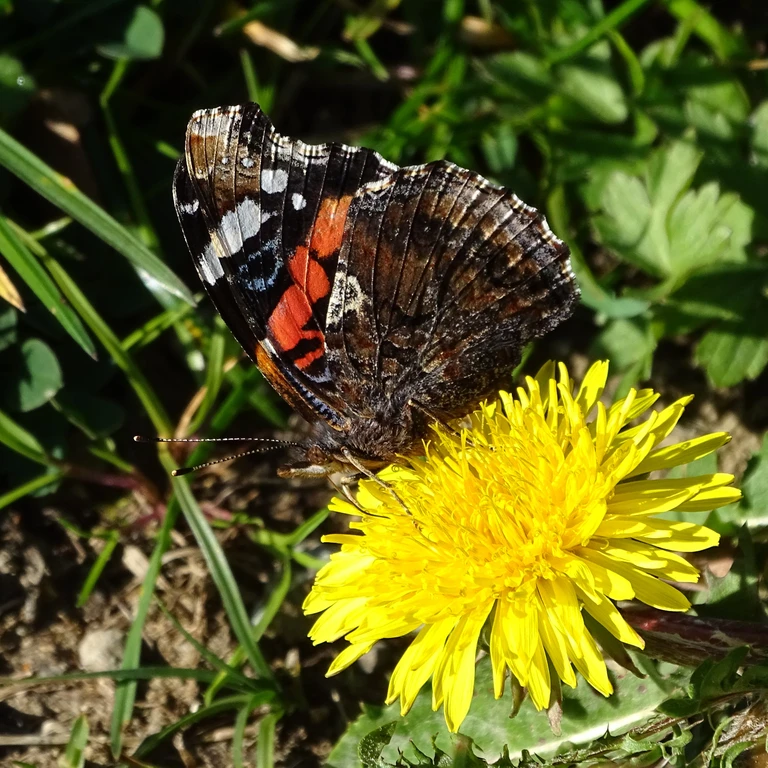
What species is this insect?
Vanessa atalanta
